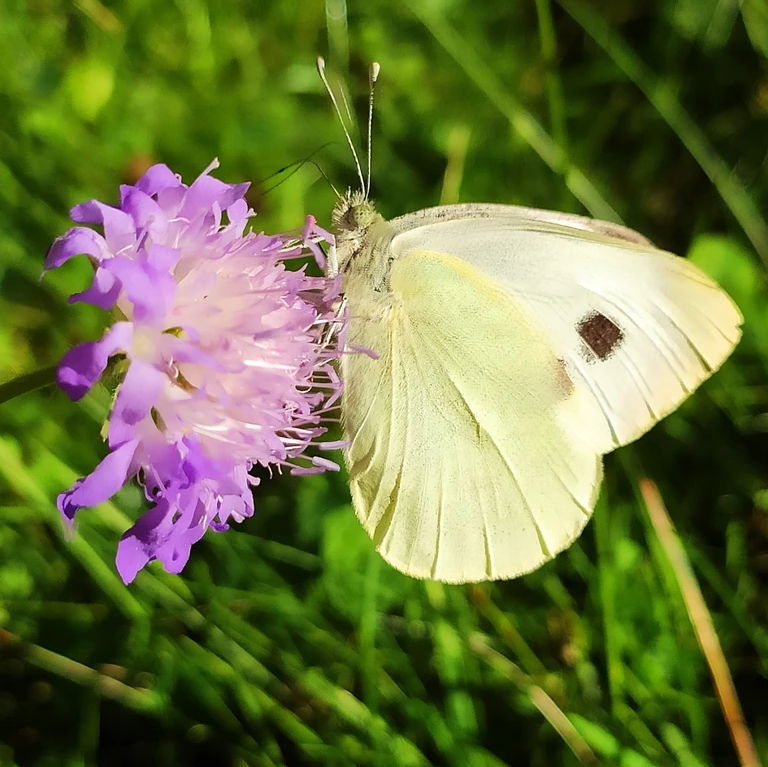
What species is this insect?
Pieris brassicae
